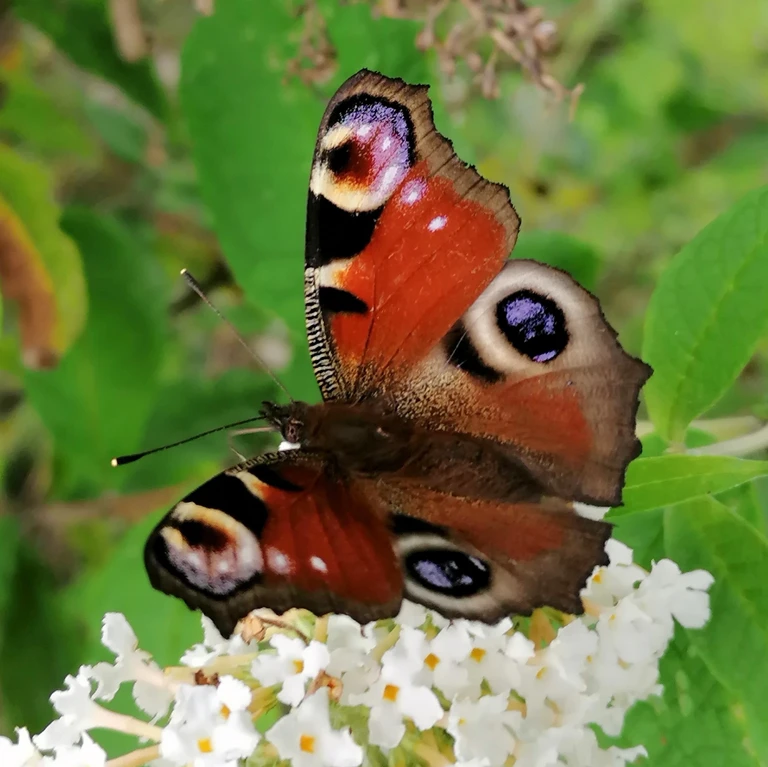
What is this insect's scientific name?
Aglais io
